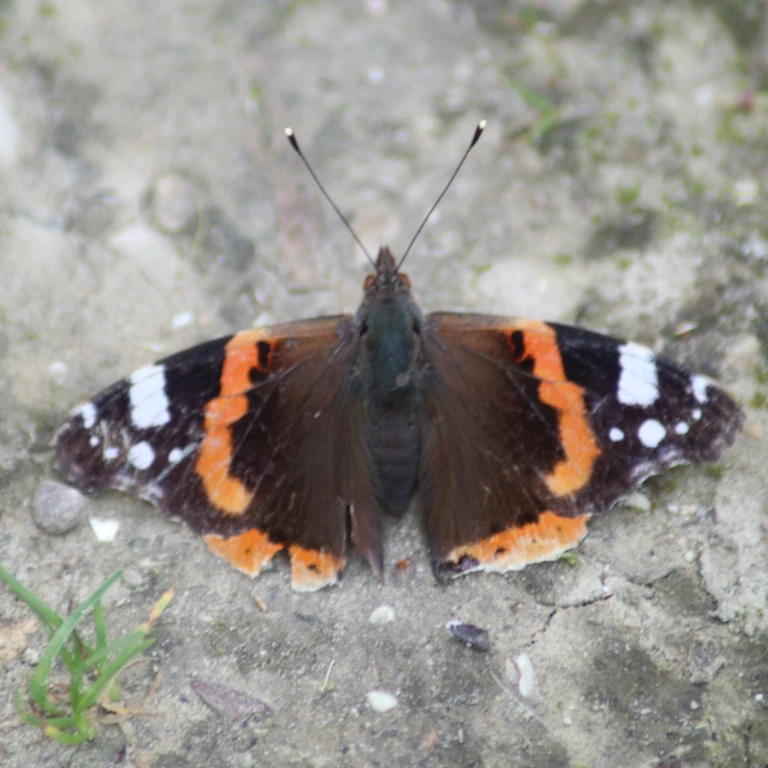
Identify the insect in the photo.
Vanessa atalanta
